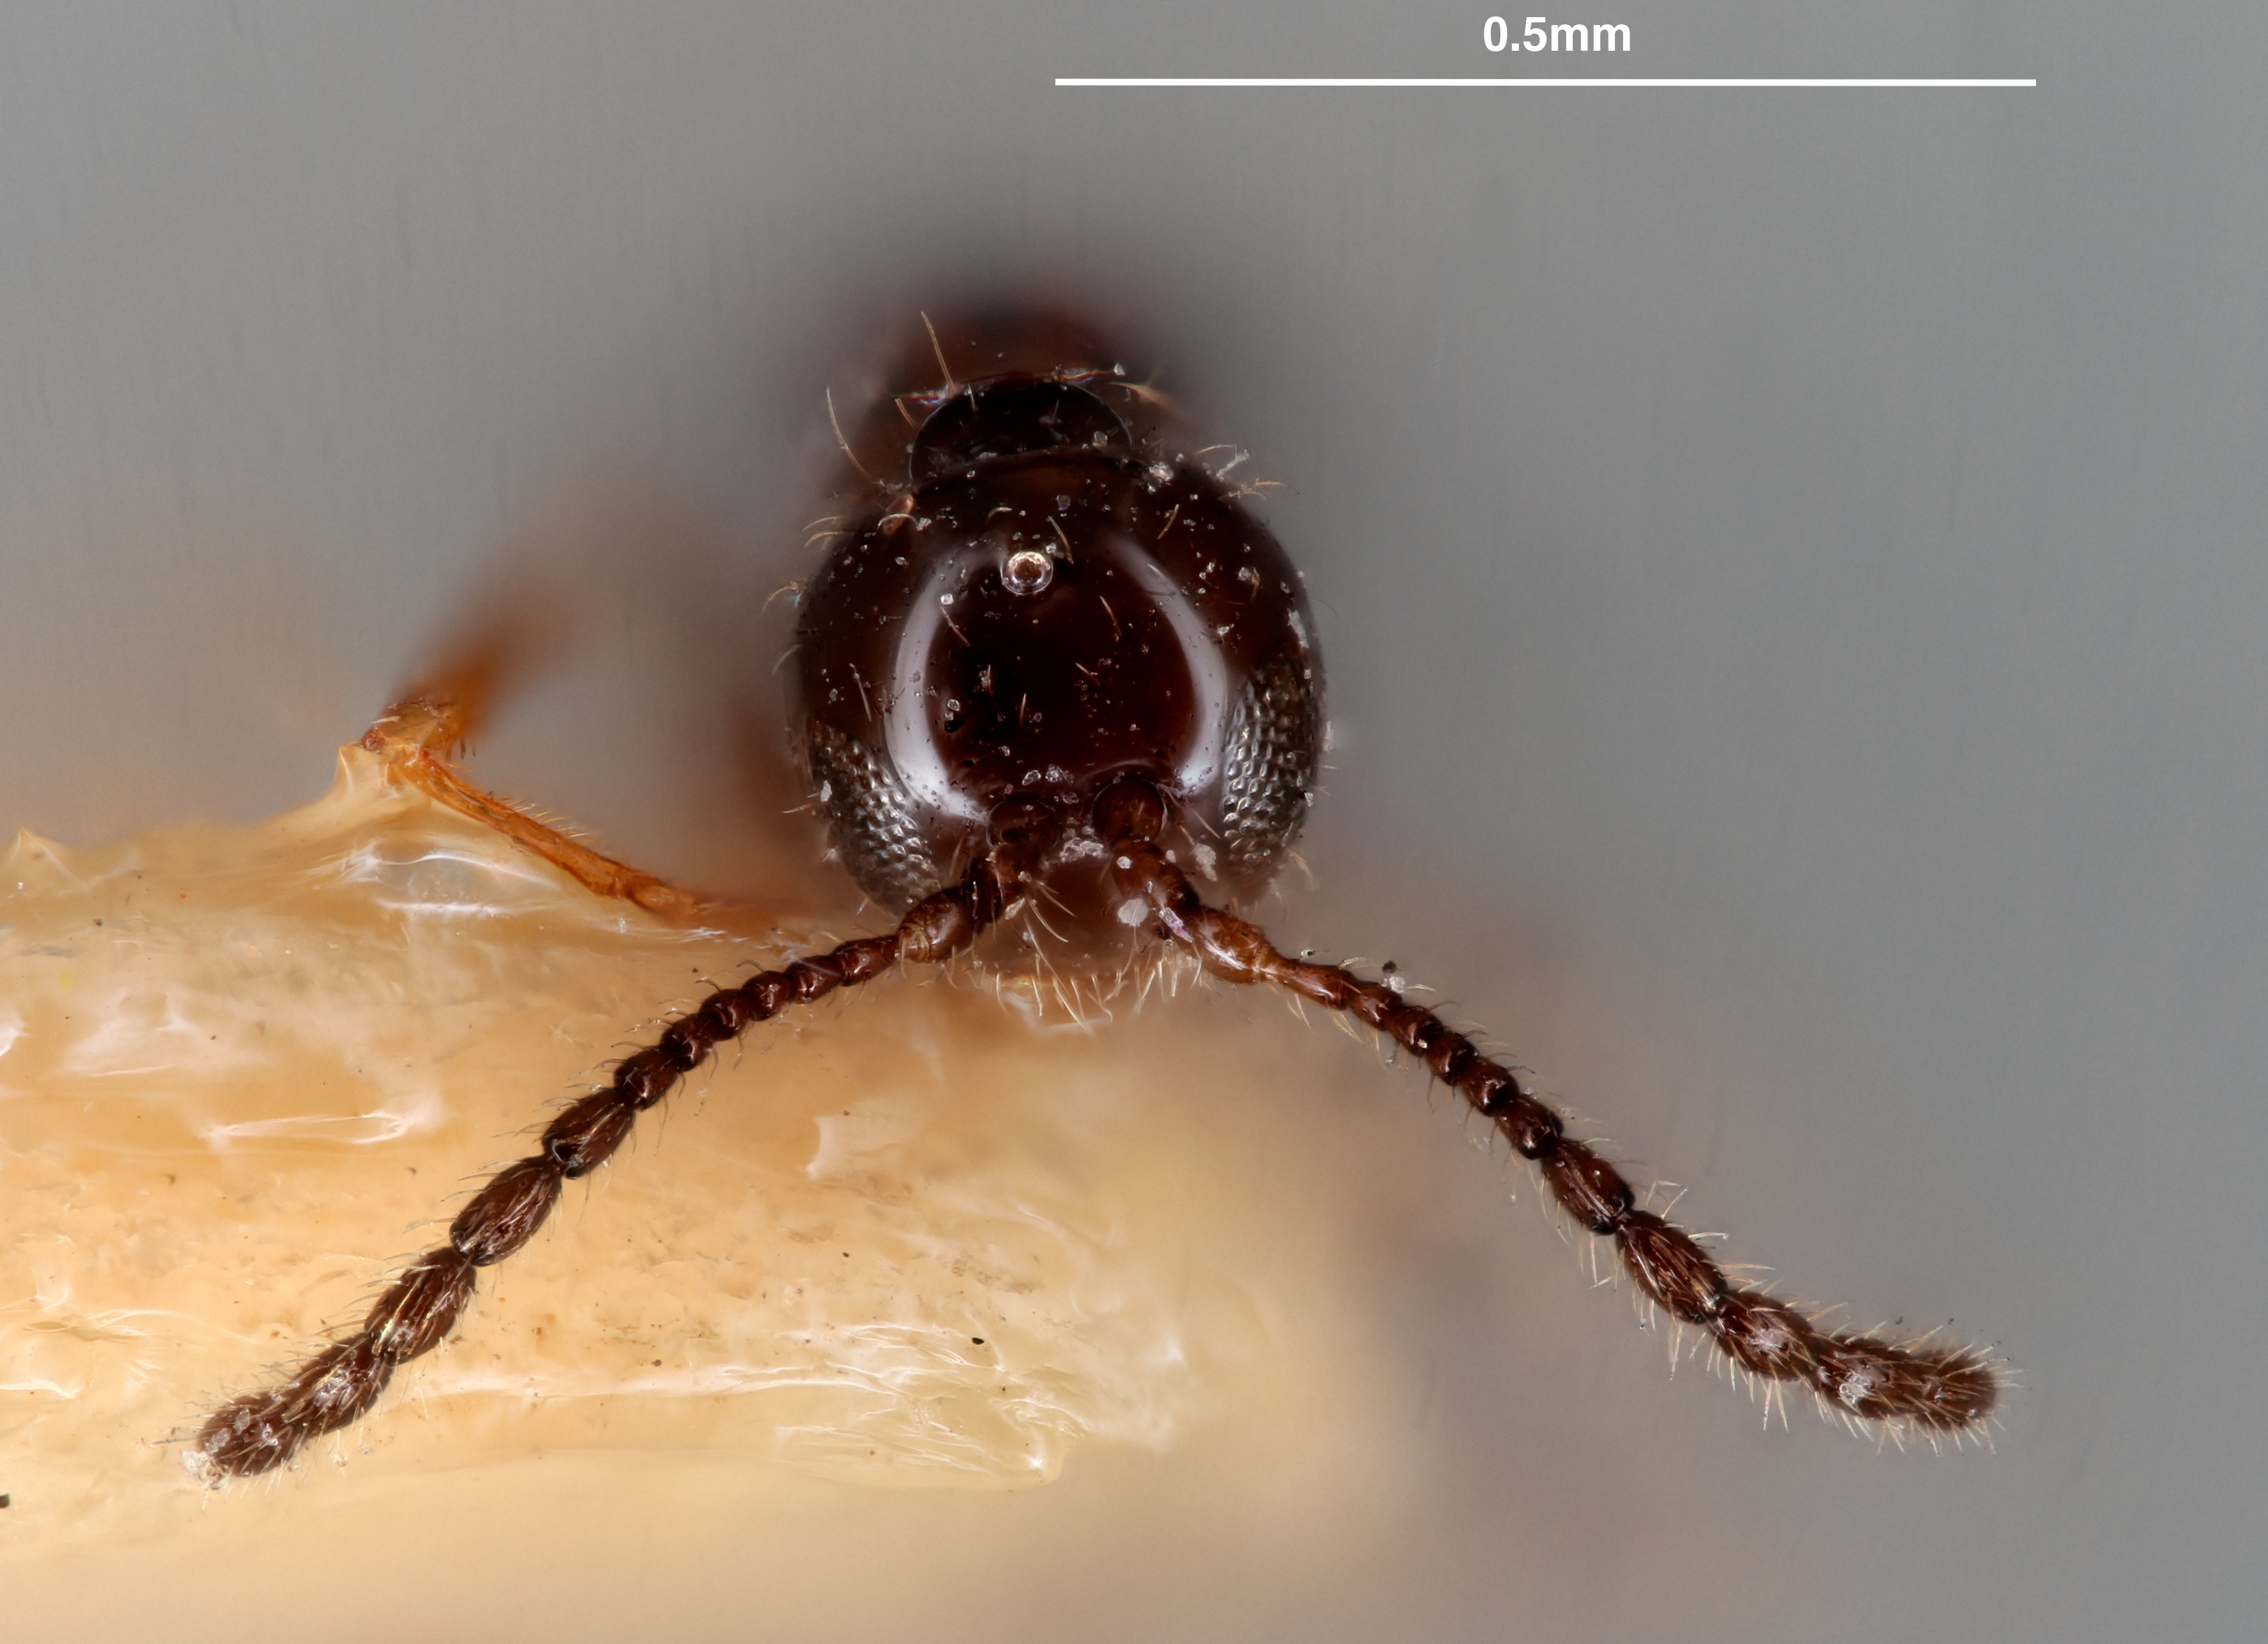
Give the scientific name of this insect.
Psilosema pratti
